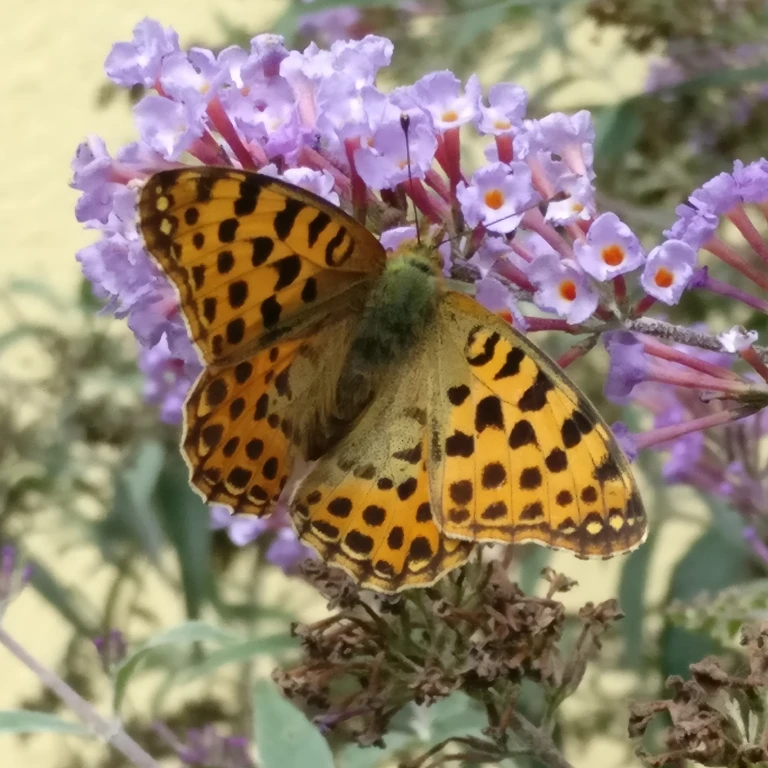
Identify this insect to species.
Issoria lathonia
